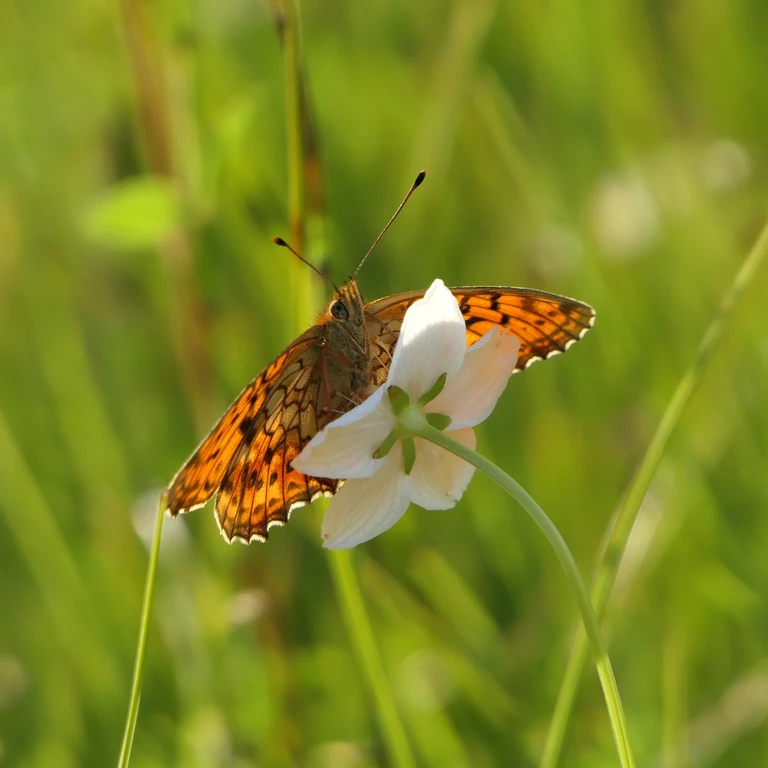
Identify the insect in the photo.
Brenthis ino
